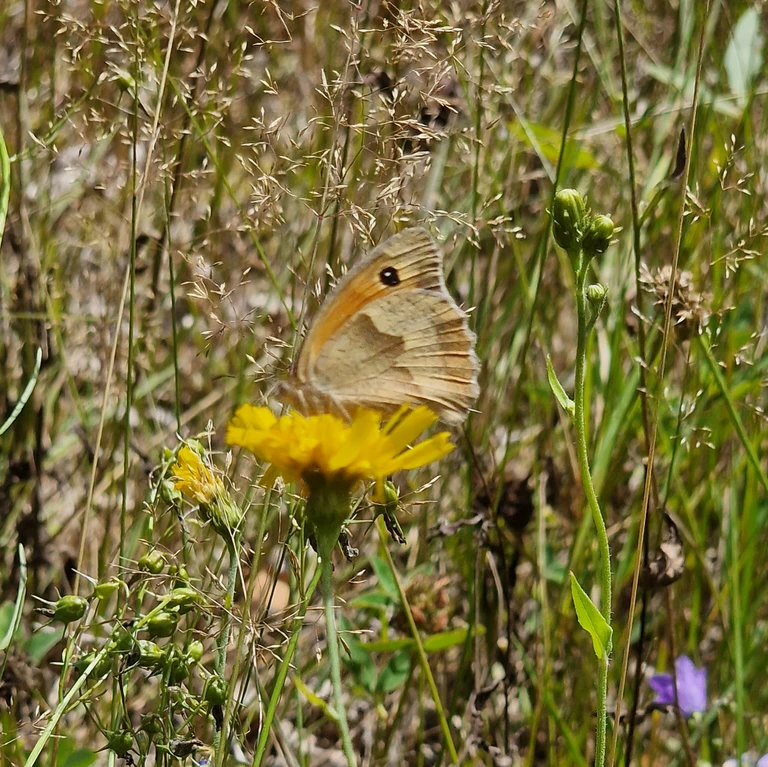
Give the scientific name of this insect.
Maniola jurtina
